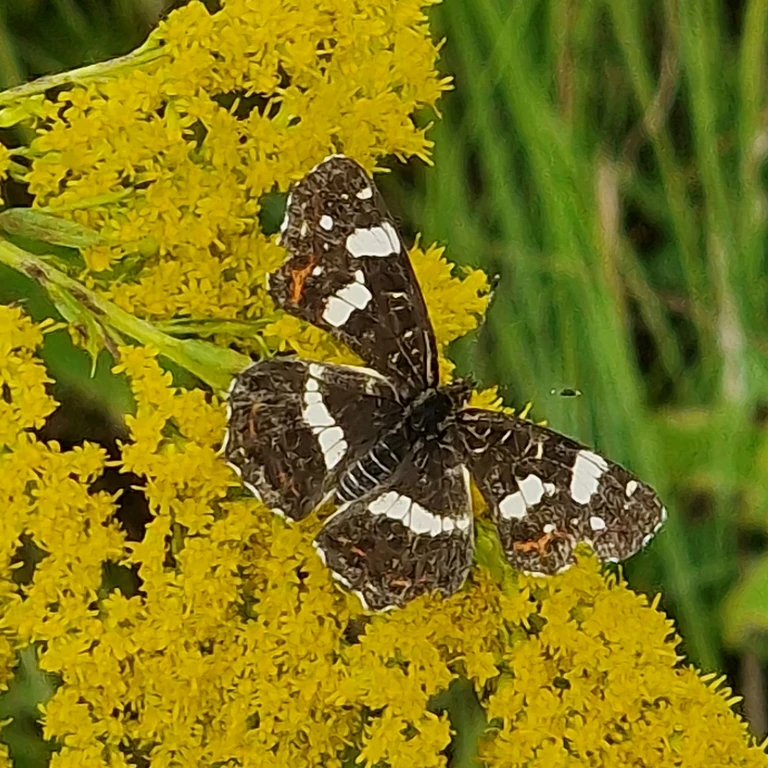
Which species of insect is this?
Araschnia levana
